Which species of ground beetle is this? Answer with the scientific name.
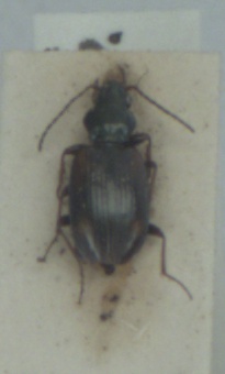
Bembidion bruxellense
